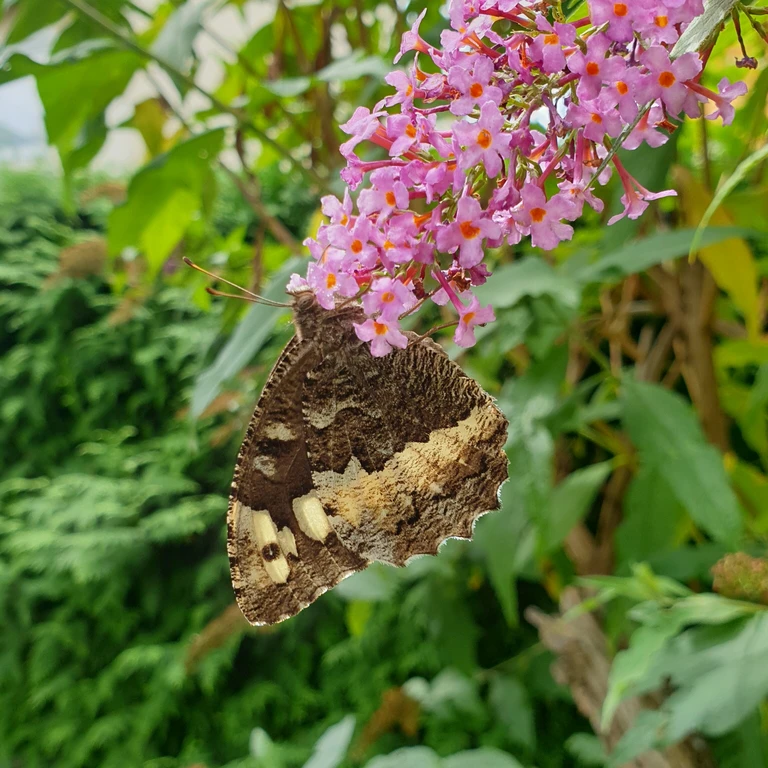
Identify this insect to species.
Brintesia circe
